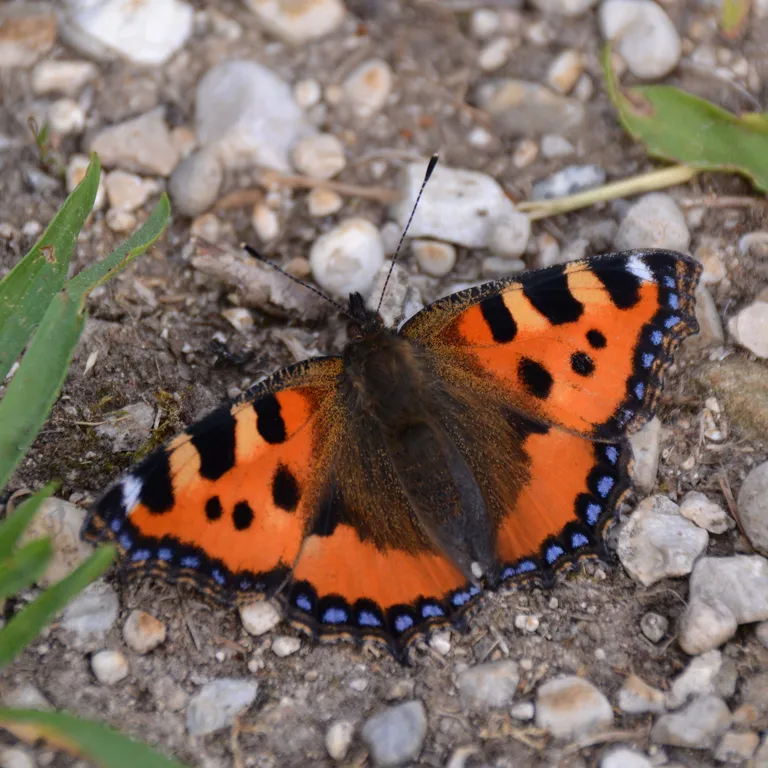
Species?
Aglais urticae
